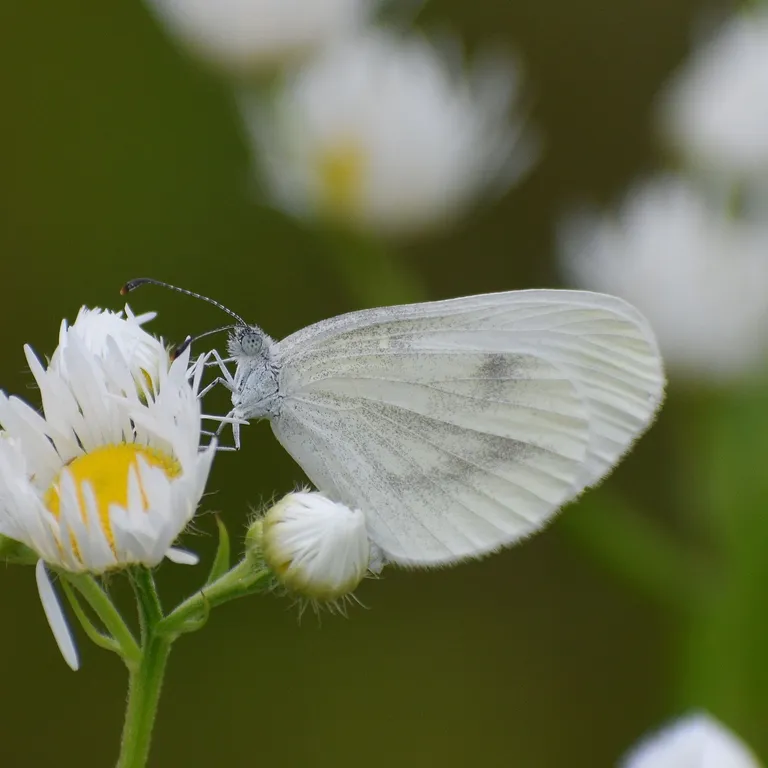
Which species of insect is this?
Leptidea sinapis/juvernica
